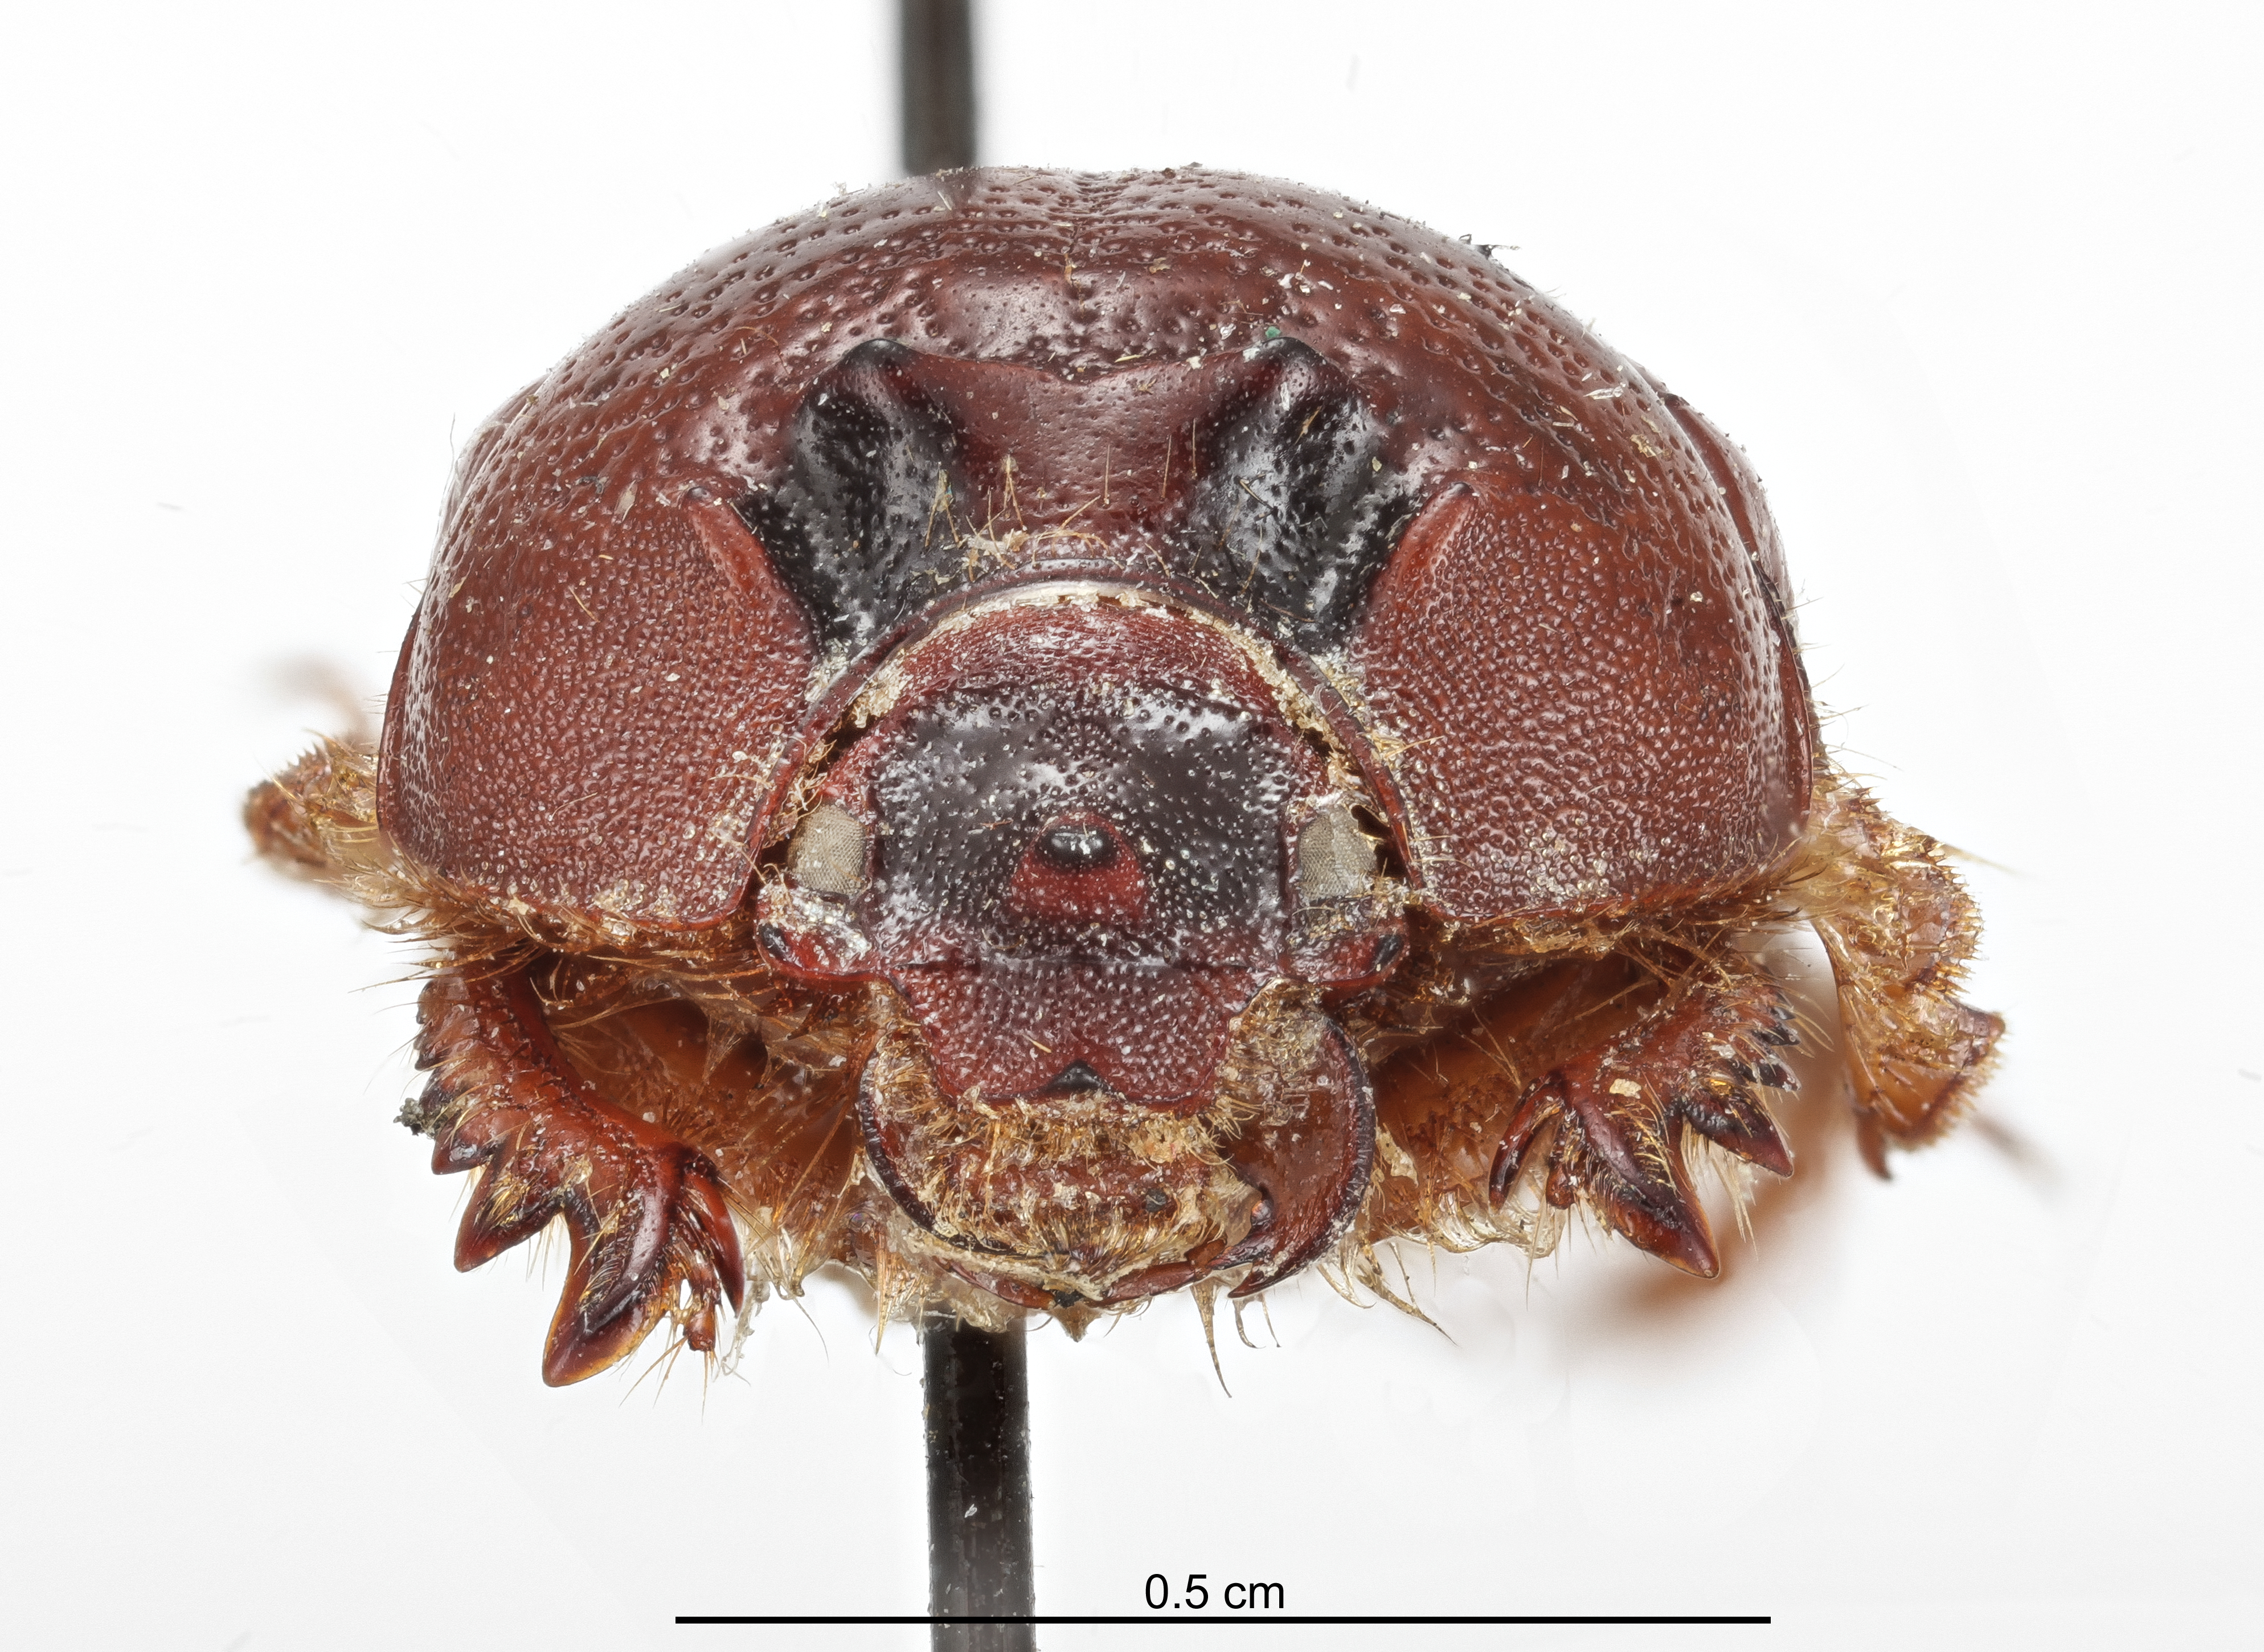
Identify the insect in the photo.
Bolbocerosoma quadricornum
